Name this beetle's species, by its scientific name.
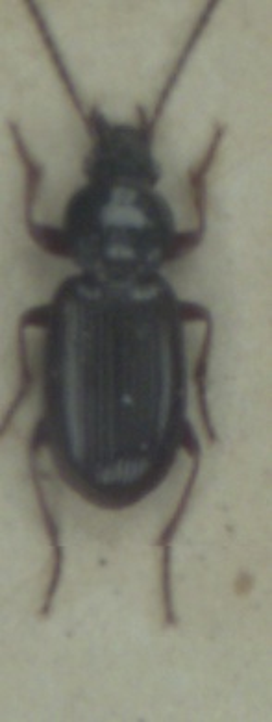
Pterostichus strenuus
